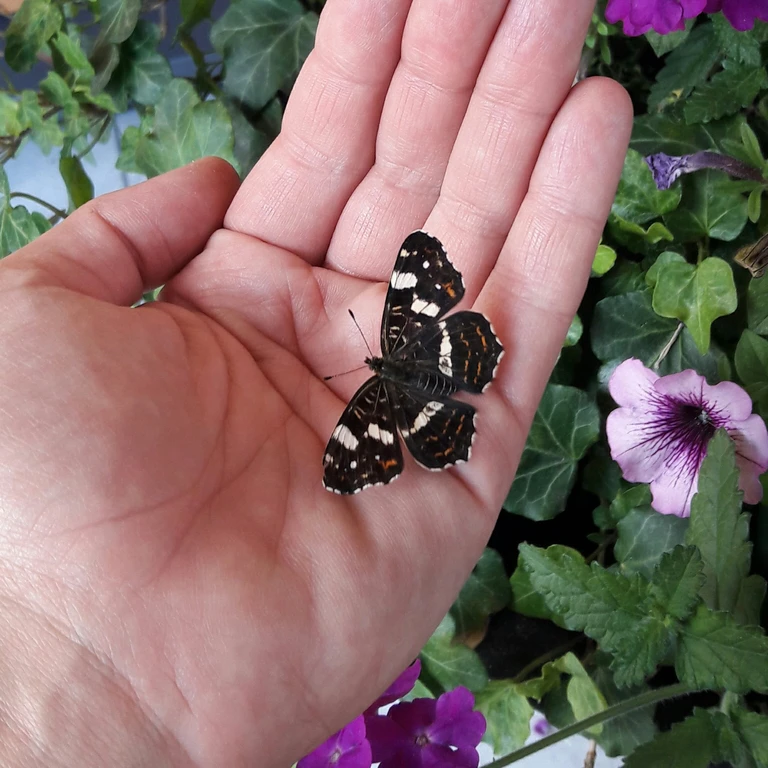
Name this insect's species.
Araschnia levana
